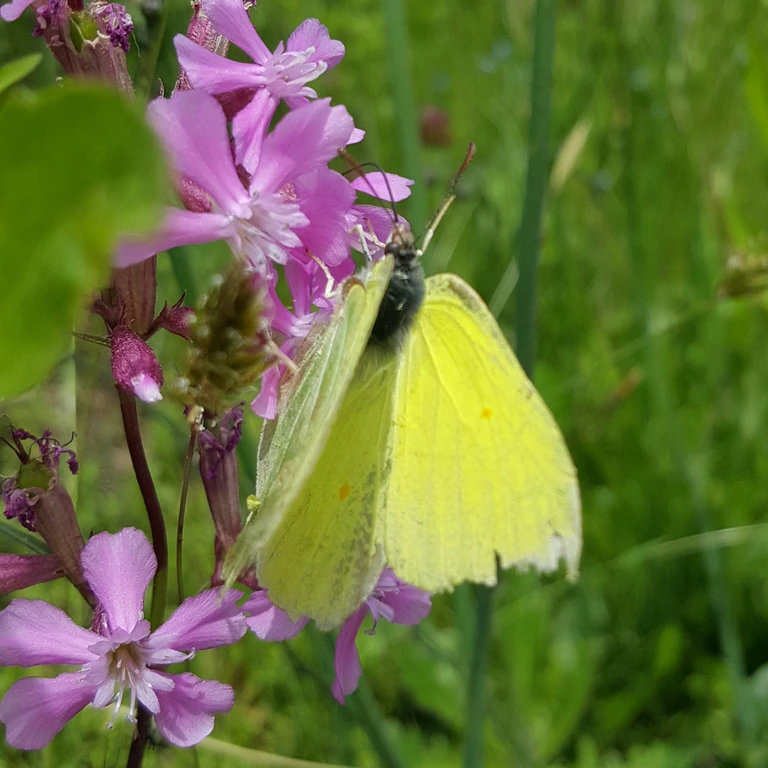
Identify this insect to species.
Gonepteryx rhamni
